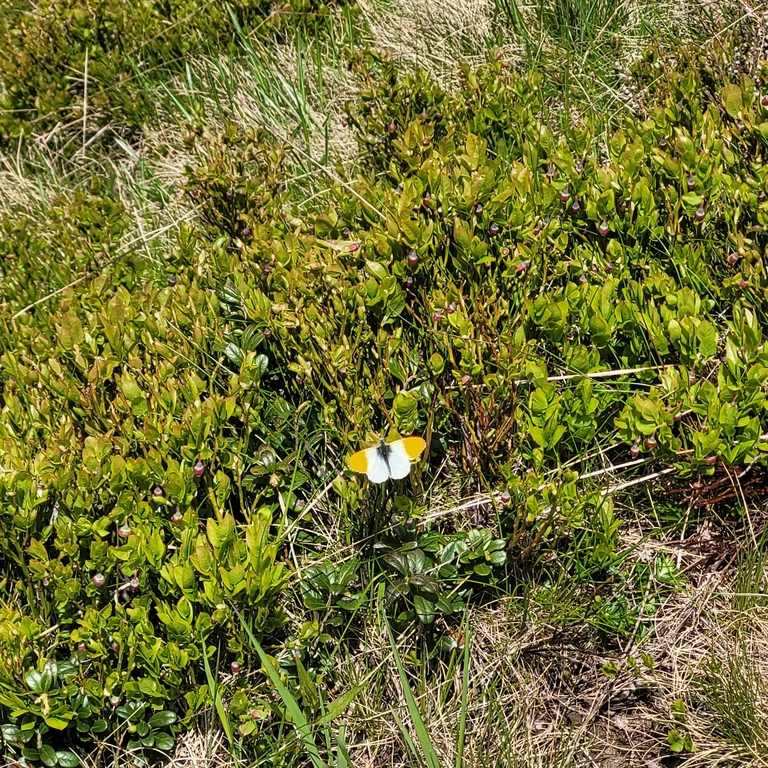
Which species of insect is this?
Anthocharis cardamines
